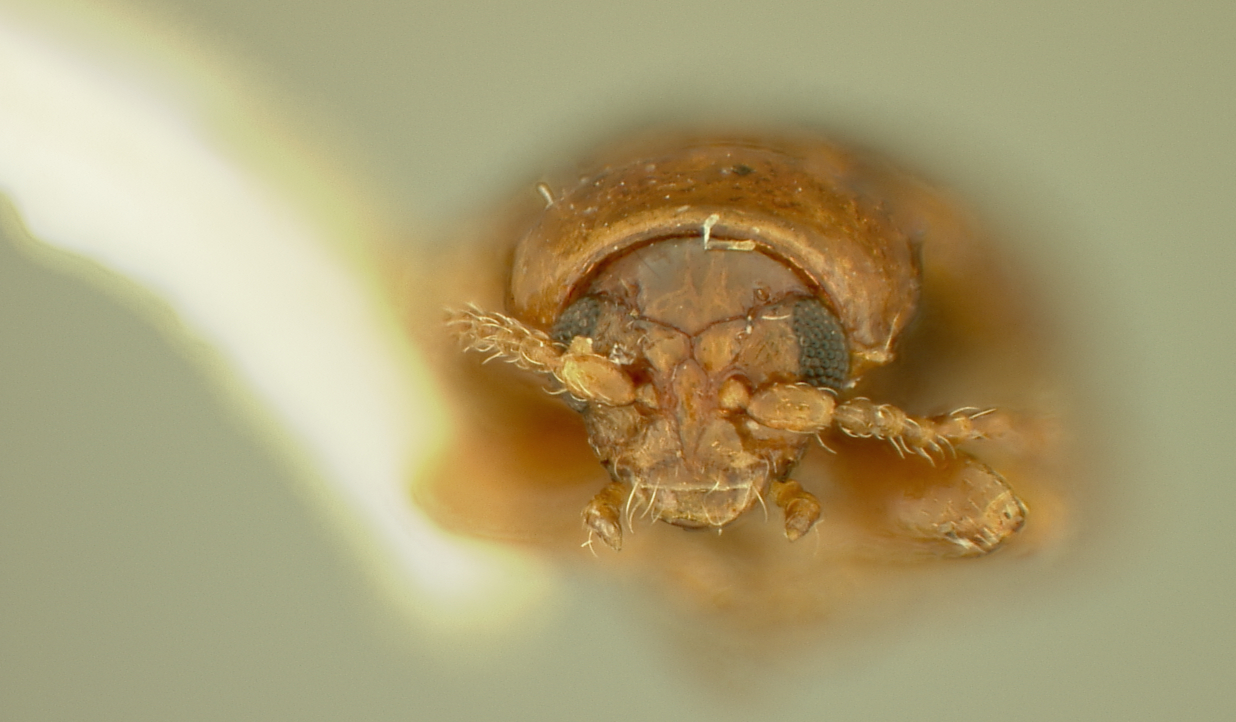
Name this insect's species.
Derocrepis oregoni
